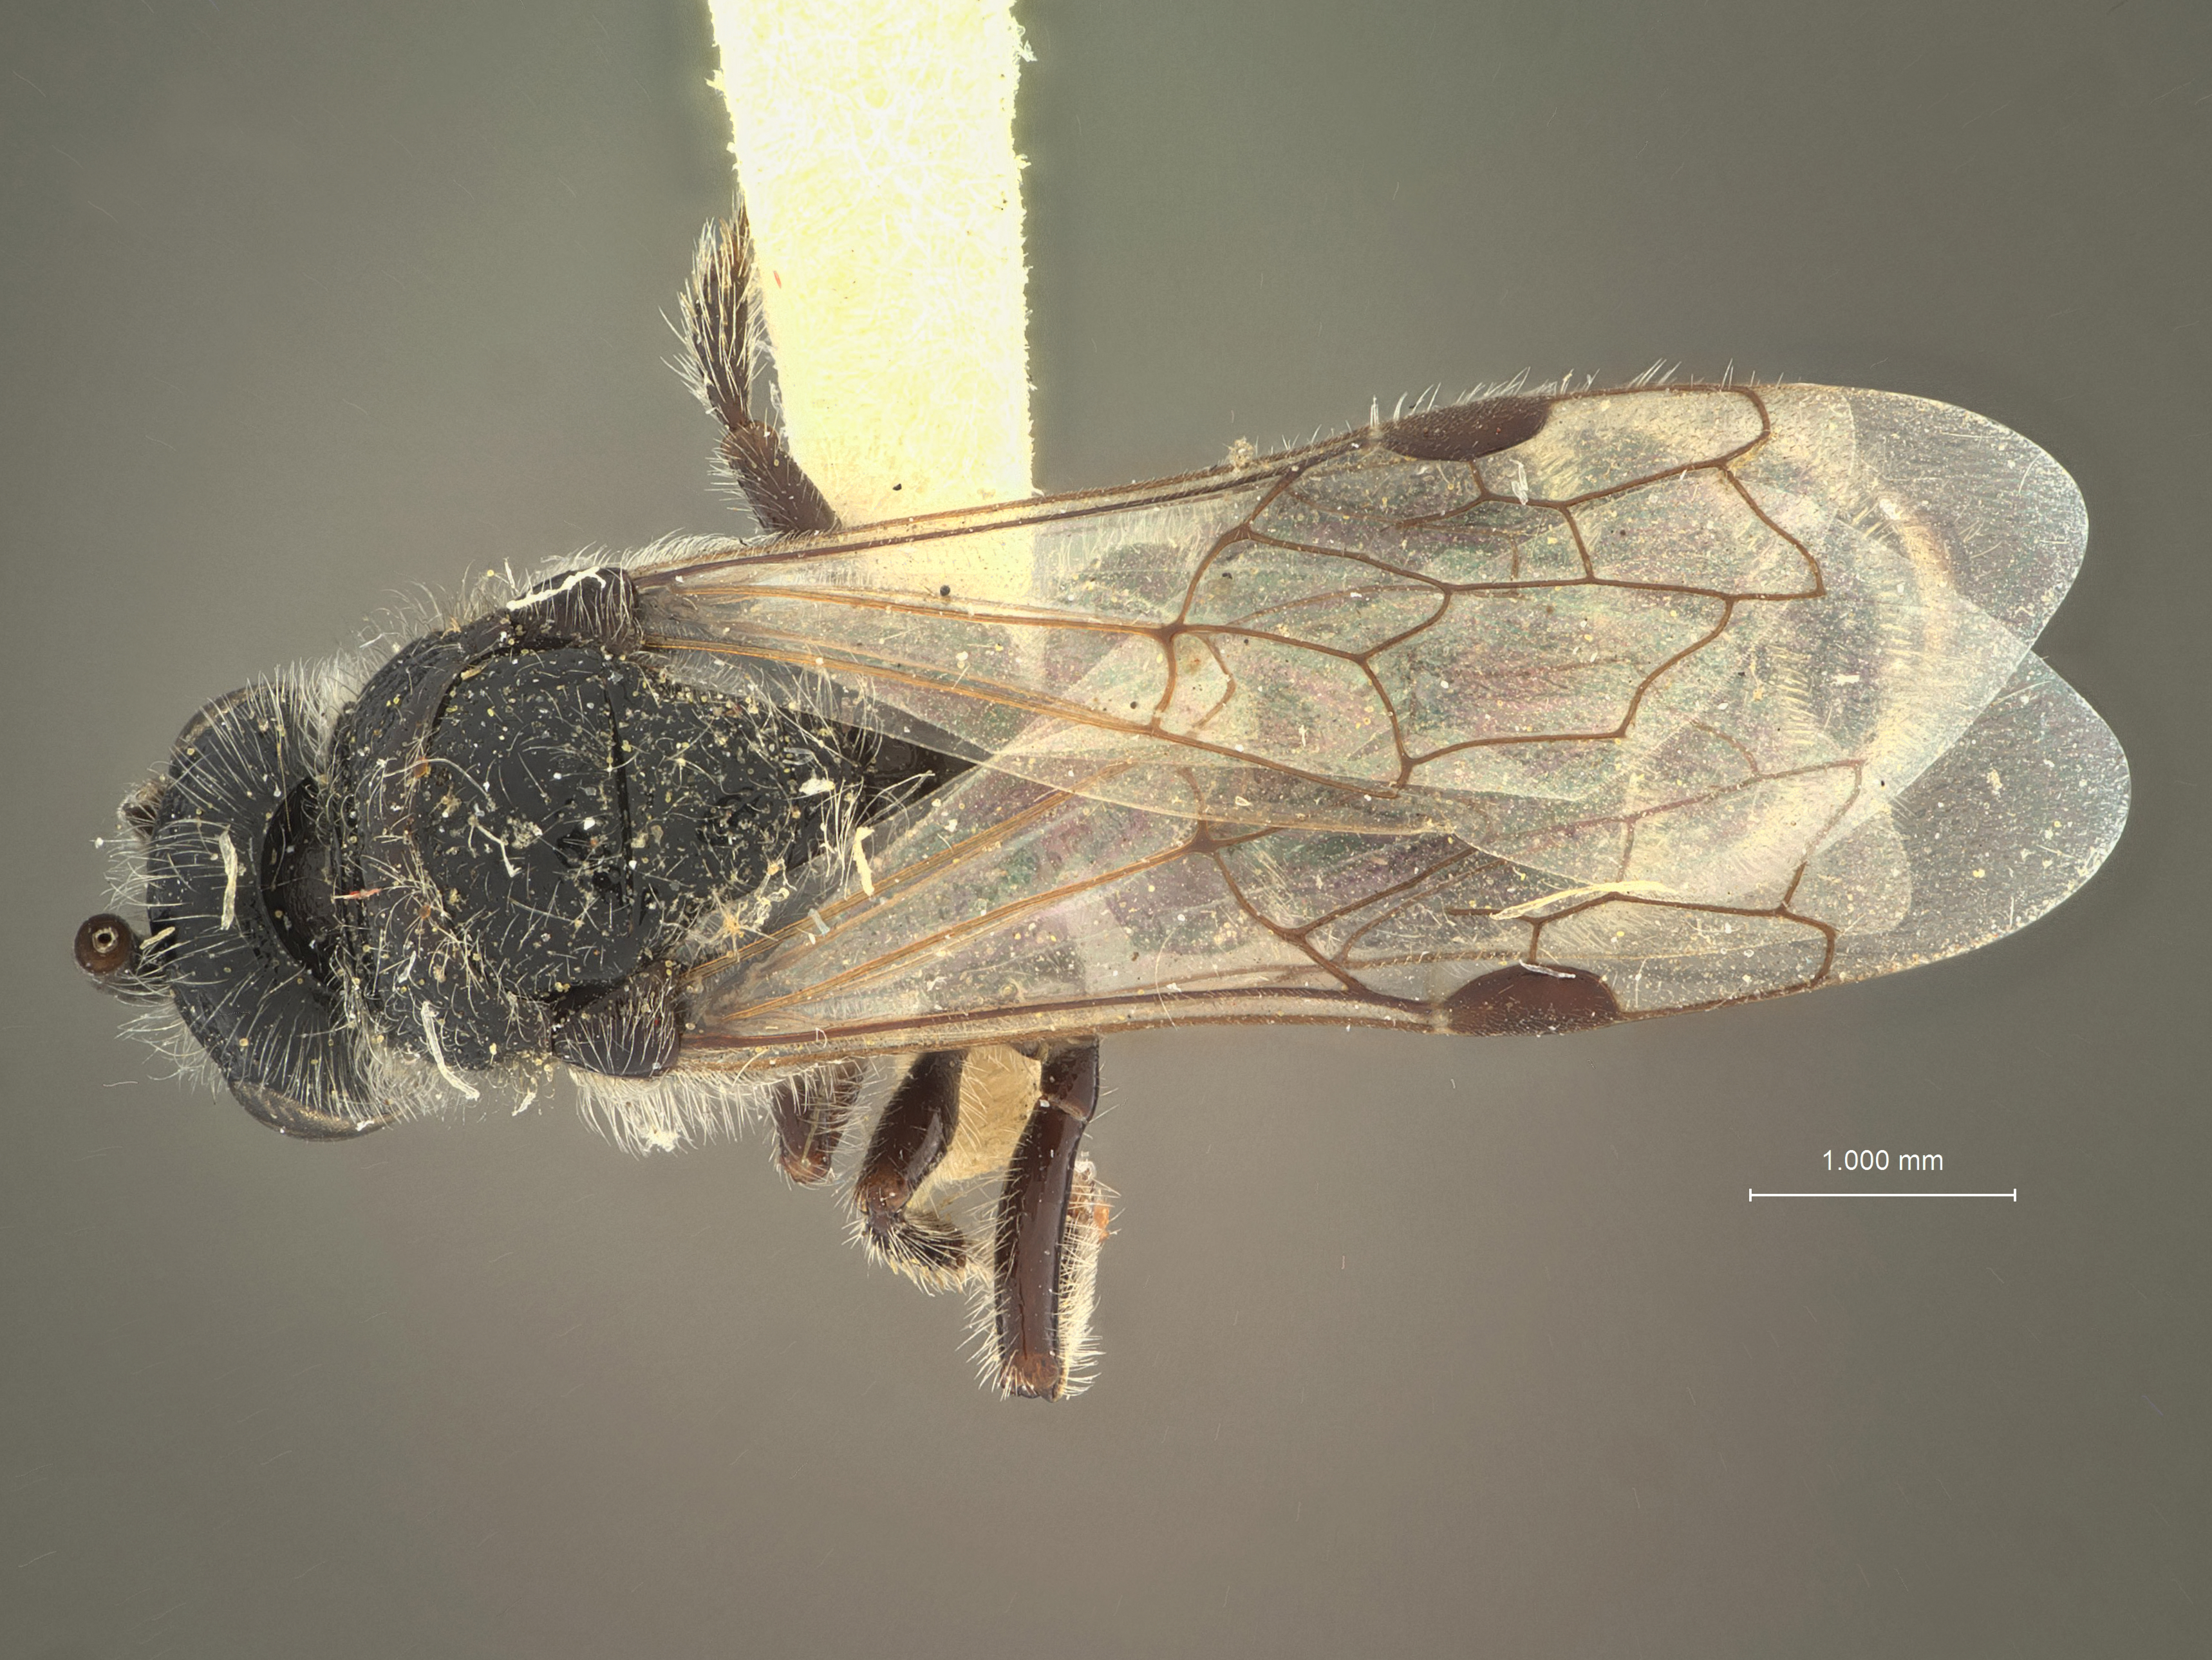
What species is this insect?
Paratiphia asotinae
